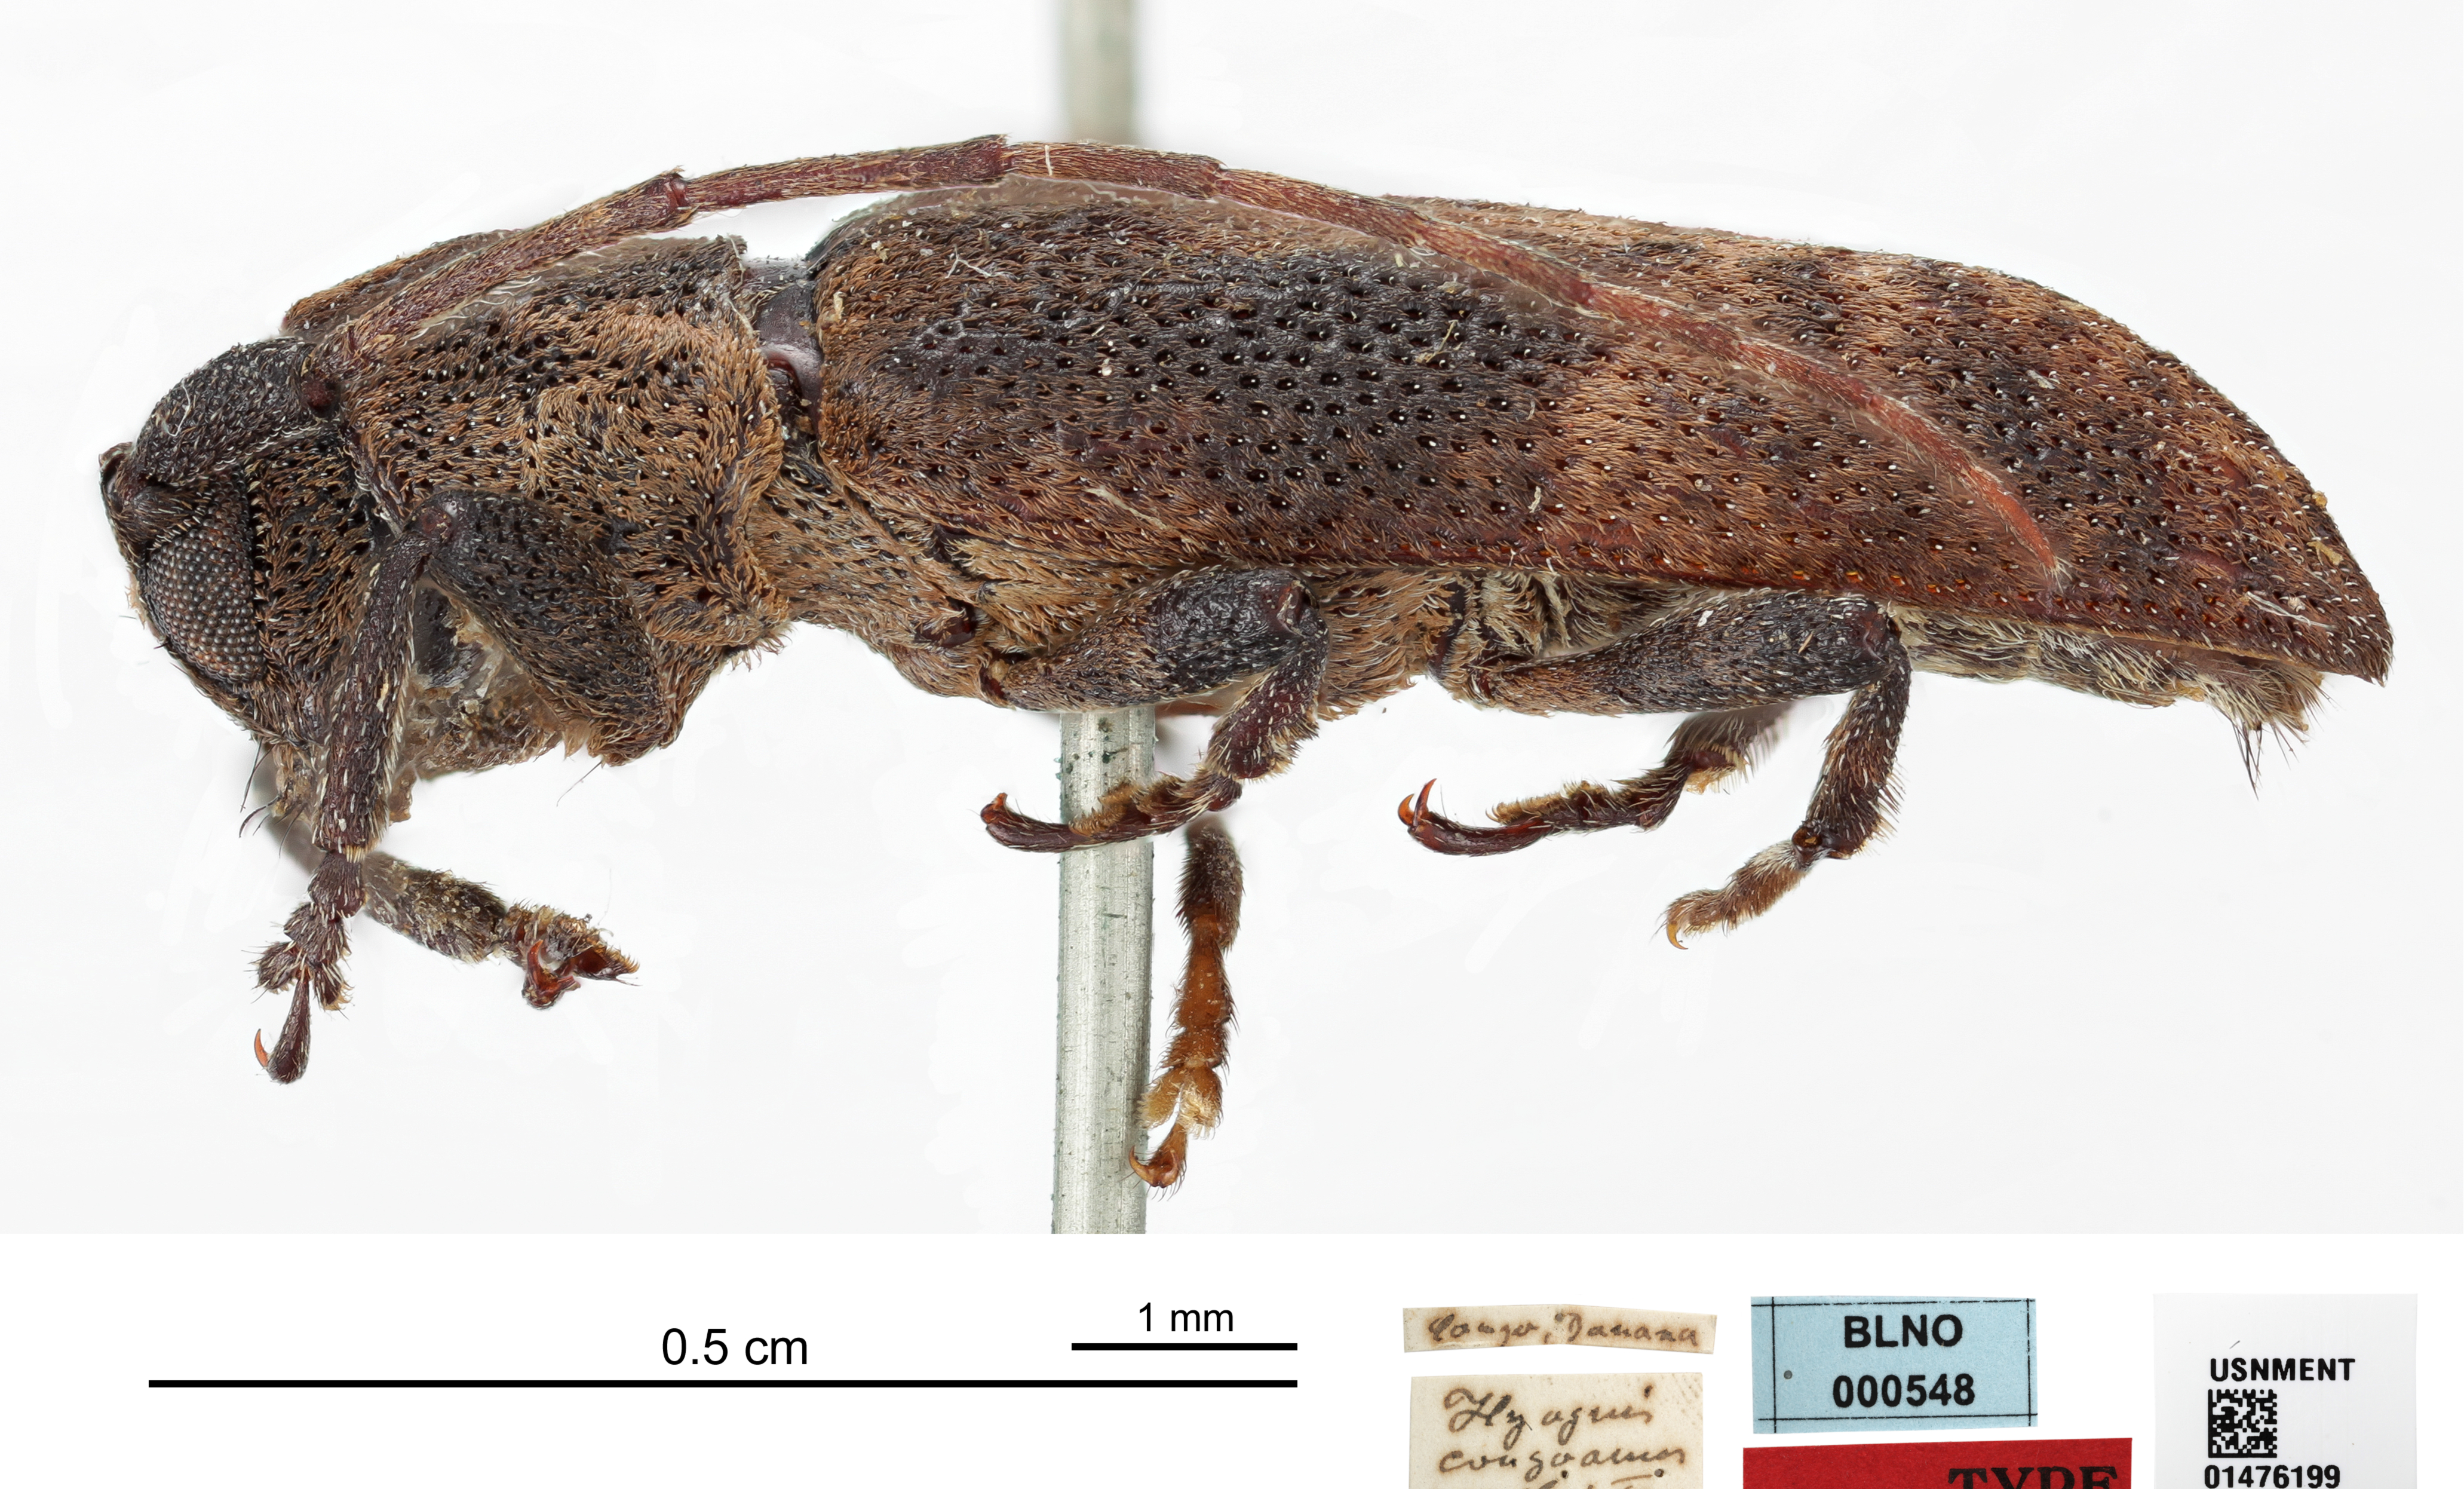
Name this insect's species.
Hyagnis congoanus
